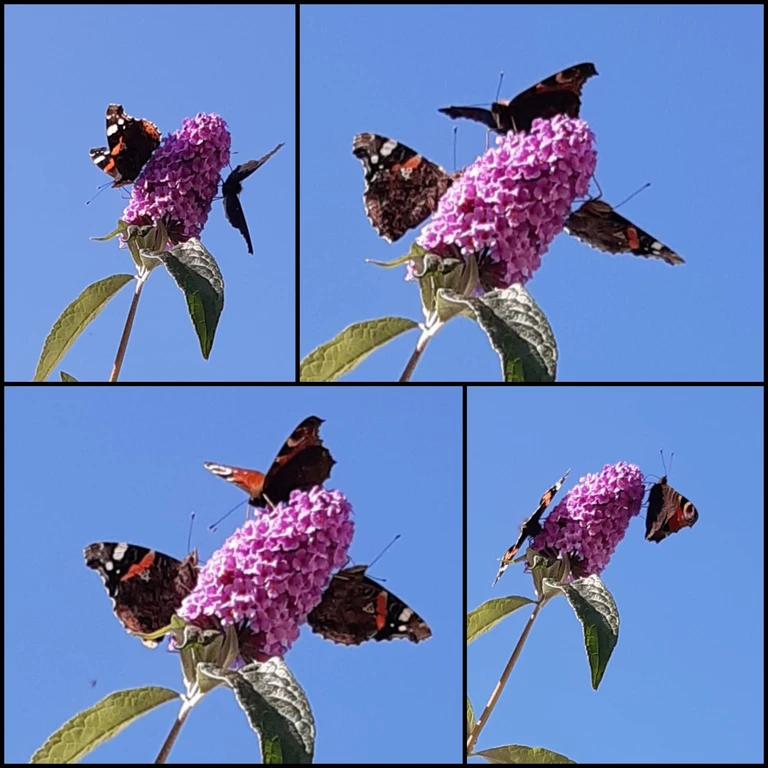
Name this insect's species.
Vanessa atalanta
